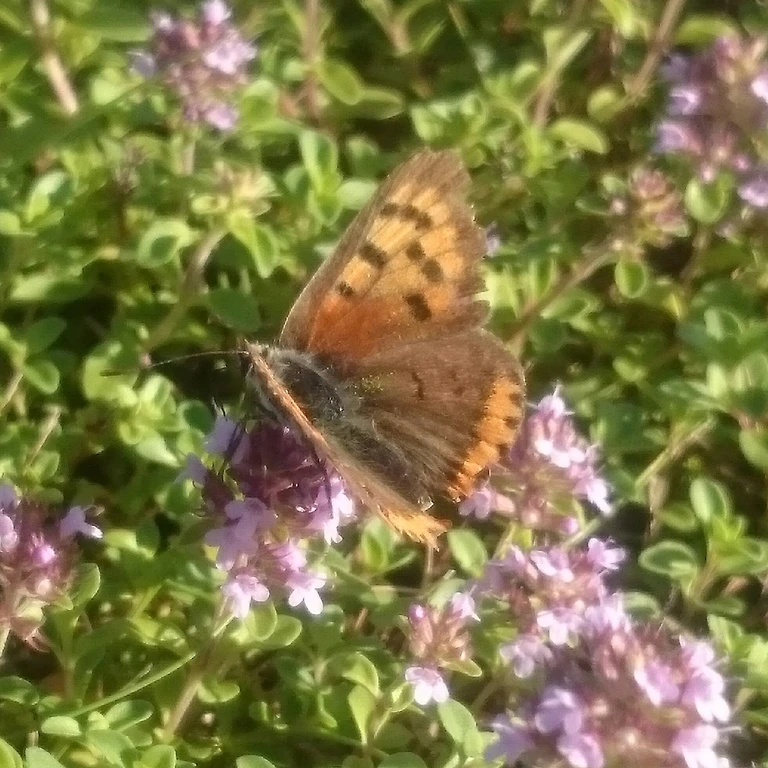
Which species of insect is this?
Lycaena phlaeas
